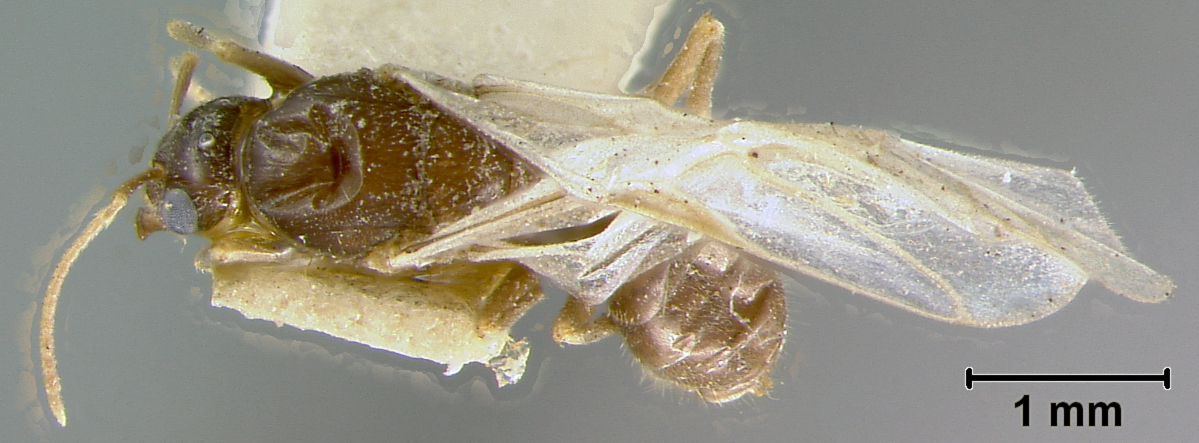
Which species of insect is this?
Lasius flavus
